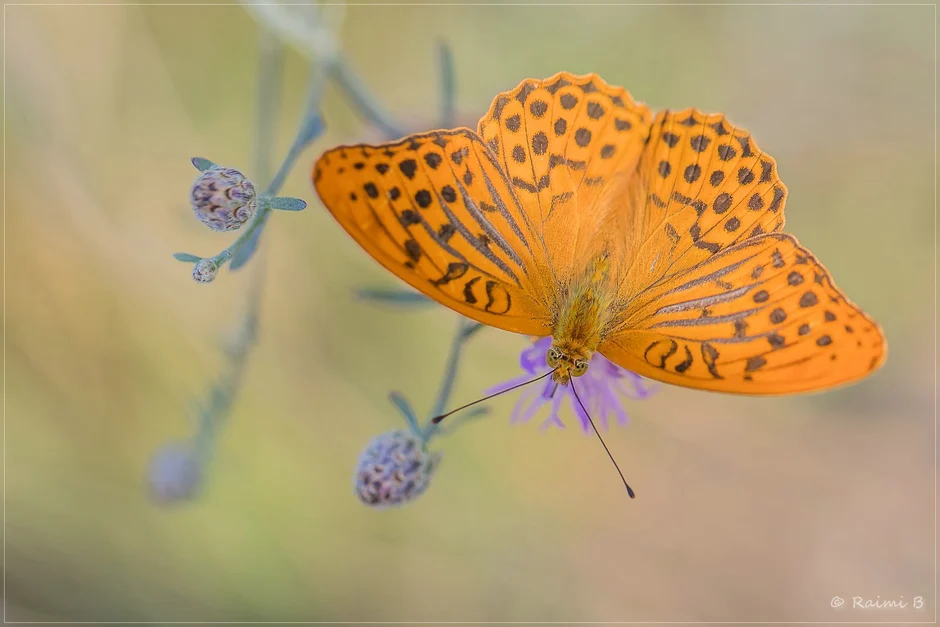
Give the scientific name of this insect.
Argynnis paphia
